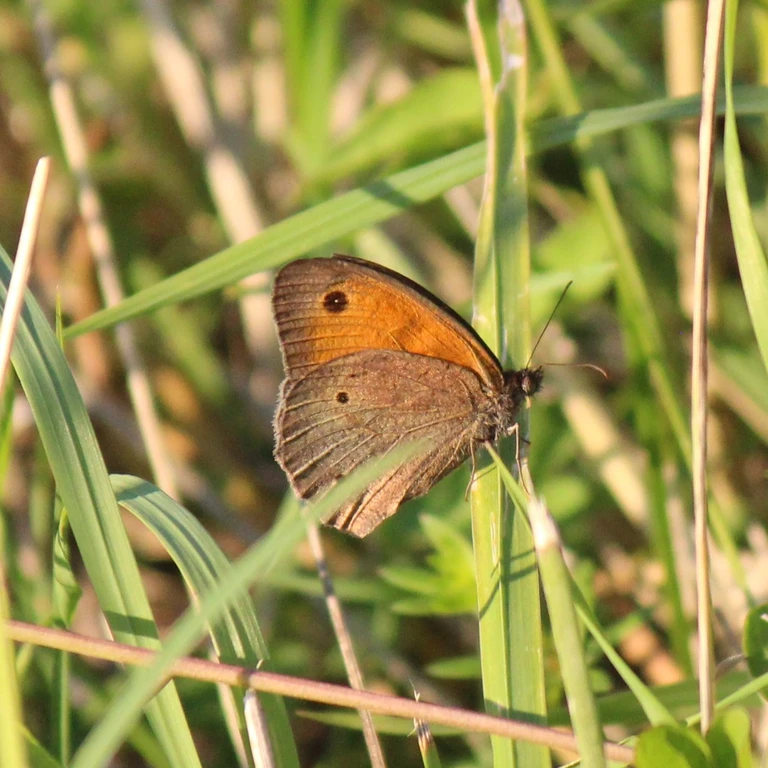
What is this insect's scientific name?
Maniola jurtina
